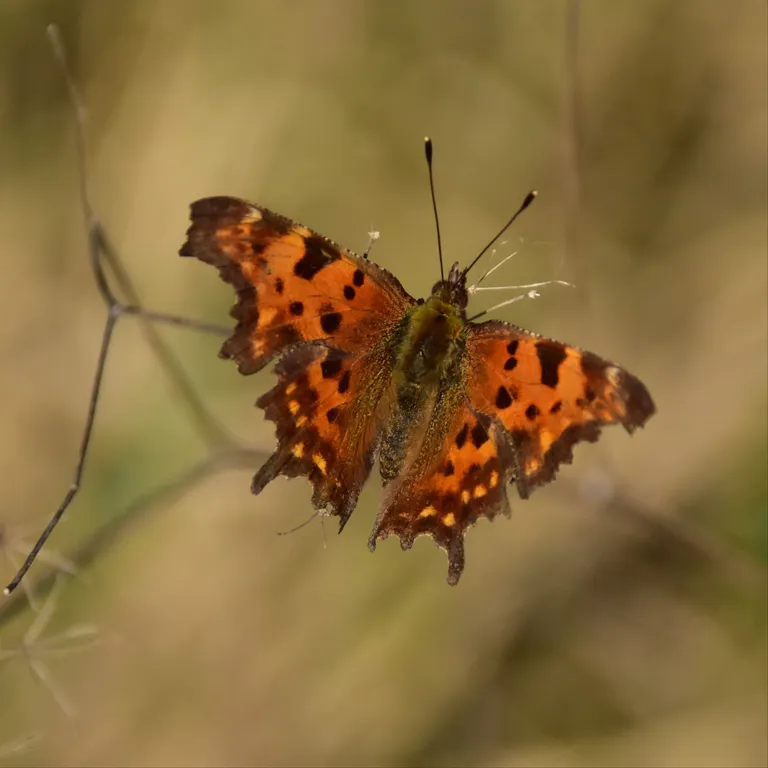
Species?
Polygonia c-album
